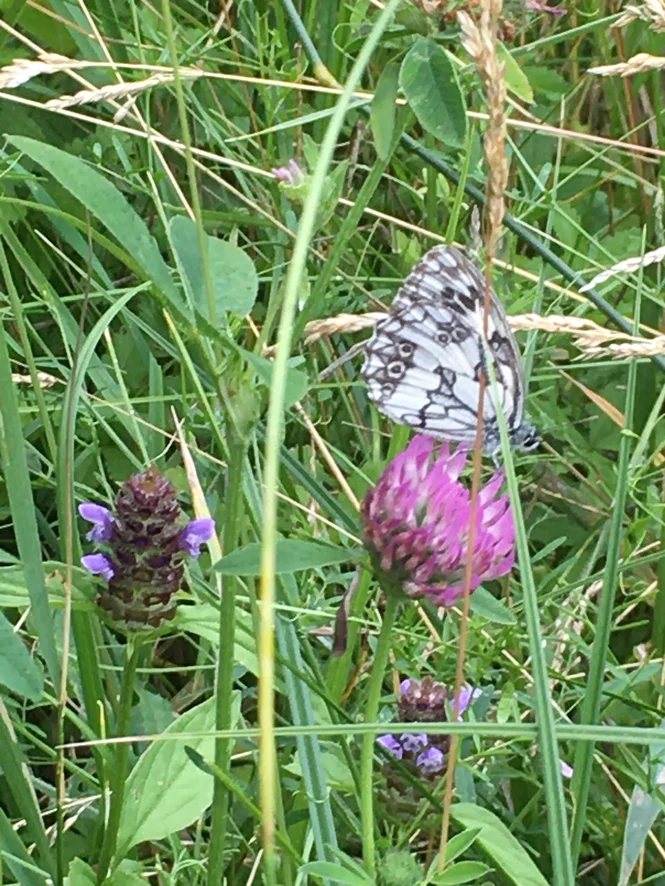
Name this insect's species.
Melanargia galathea
